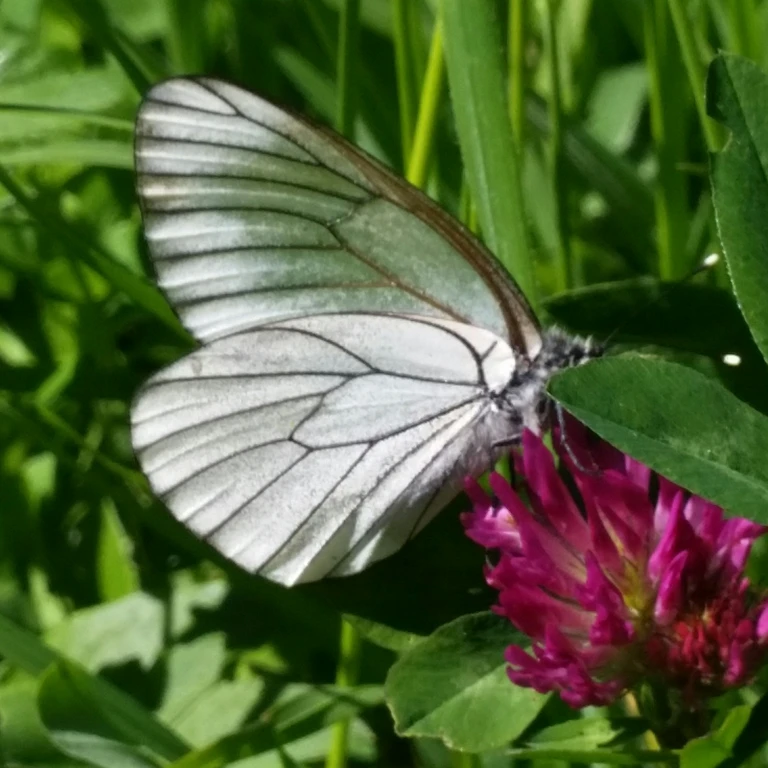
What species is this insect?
Aporia crataegi
